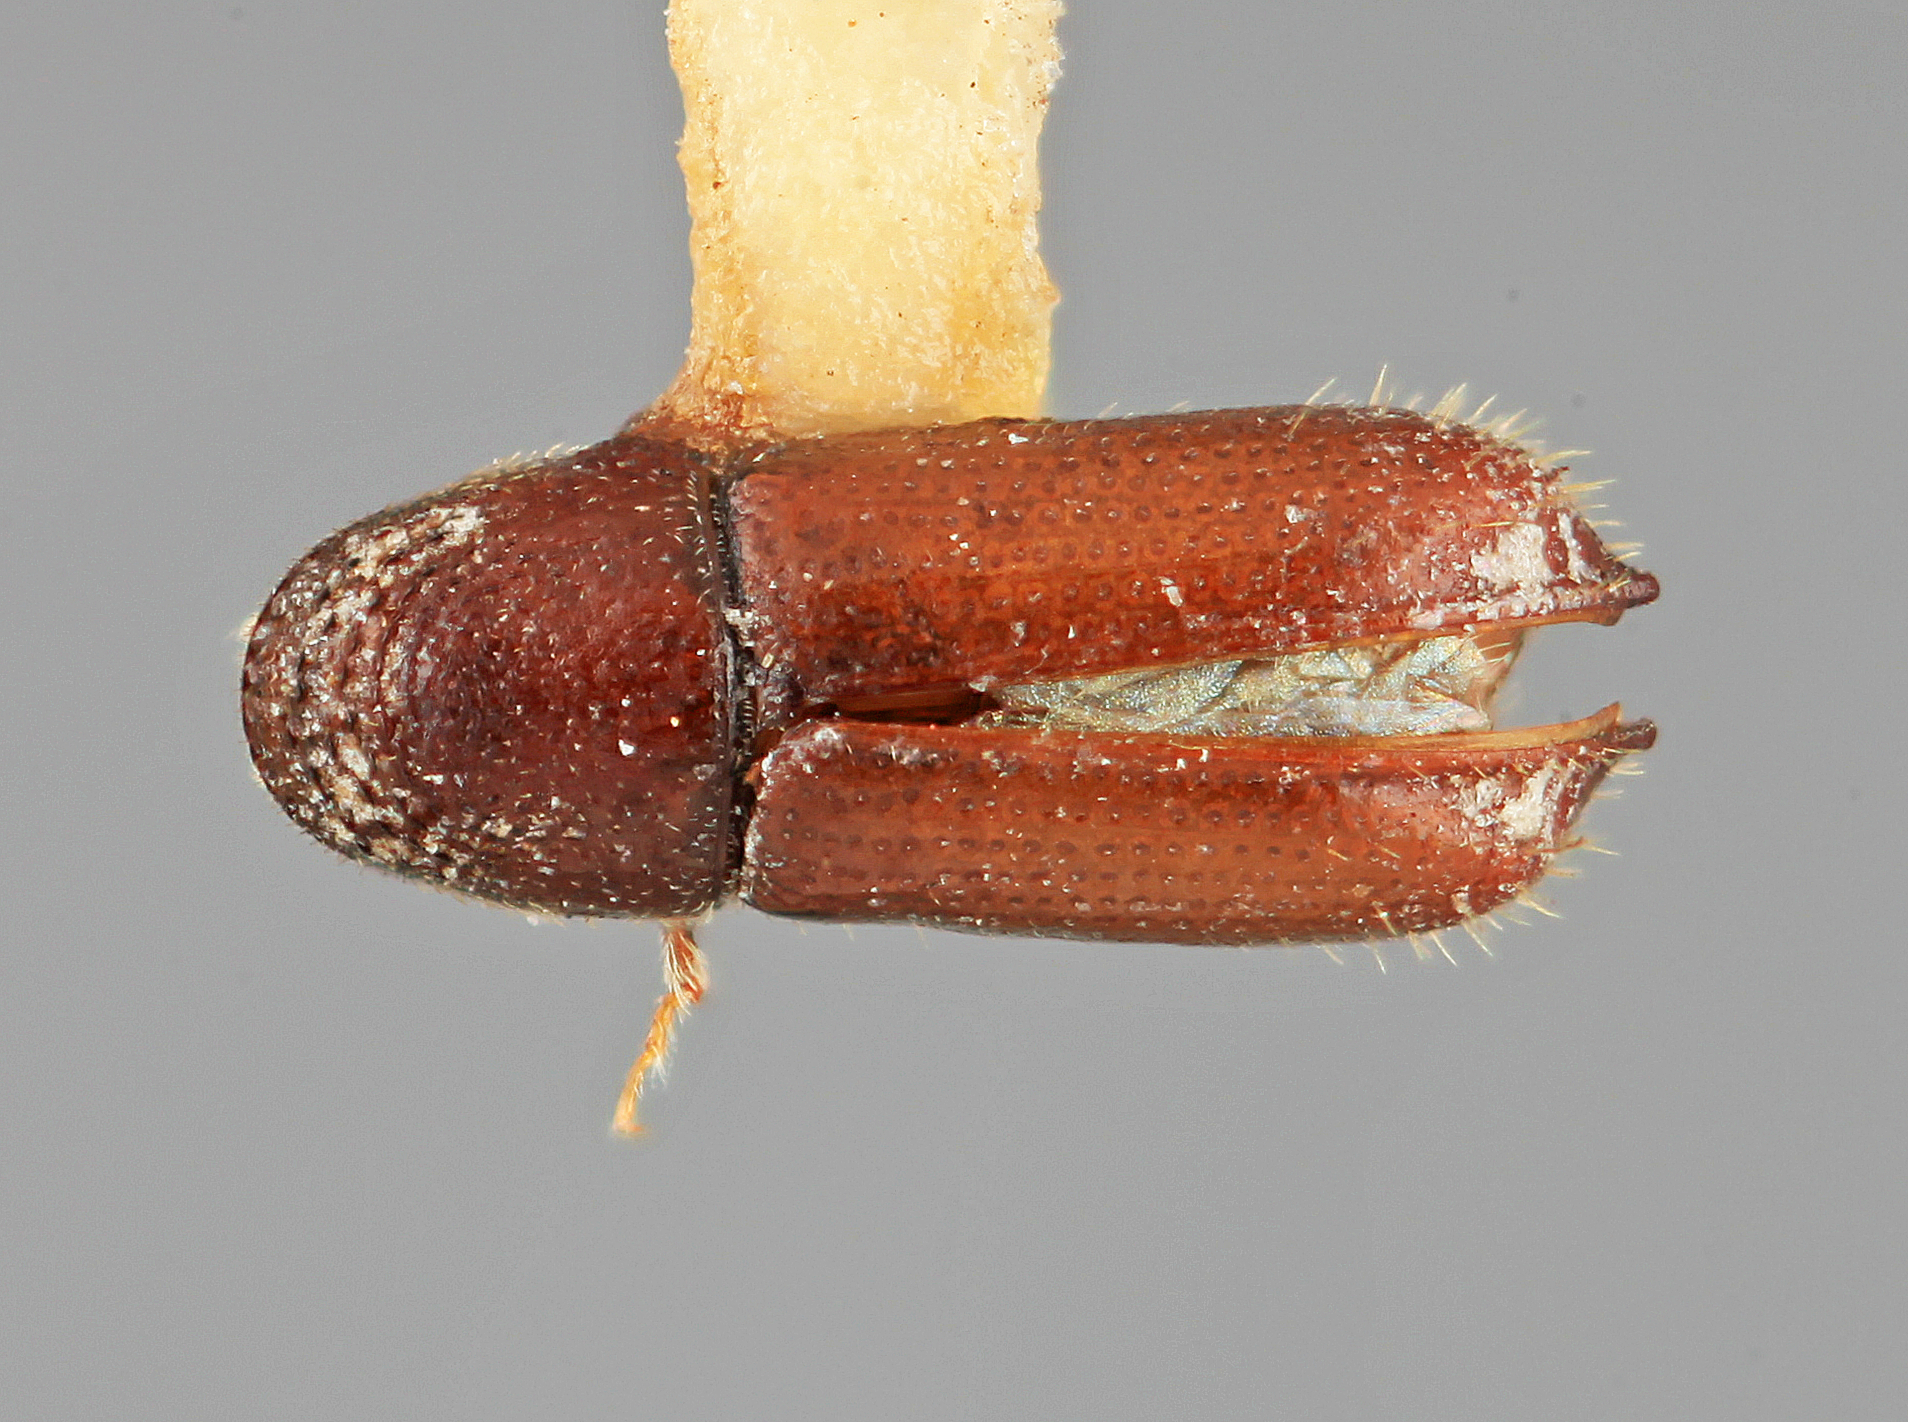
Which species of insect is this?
Pityophthorus discretus
